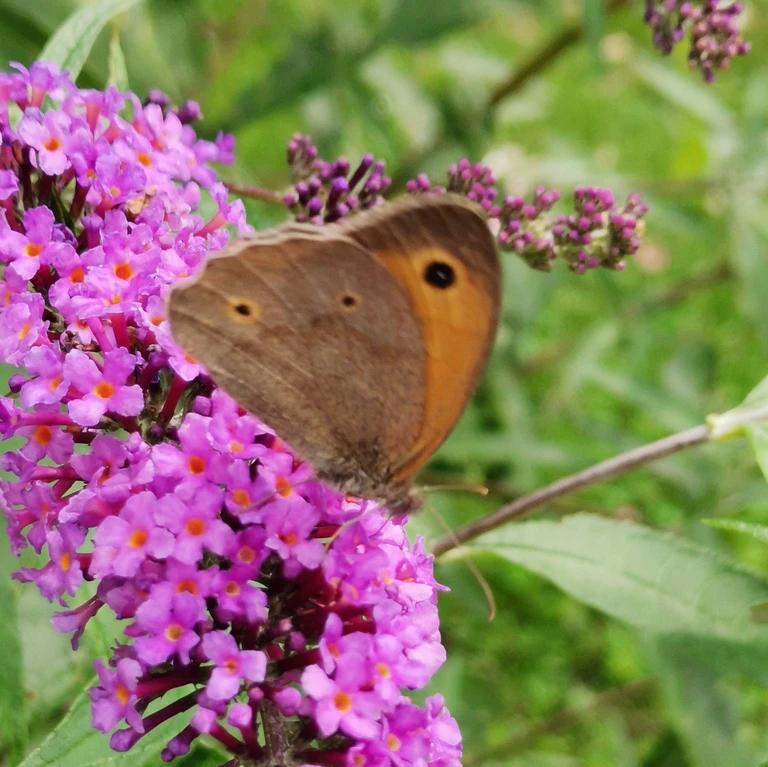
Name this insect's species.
Maniola jurtina
